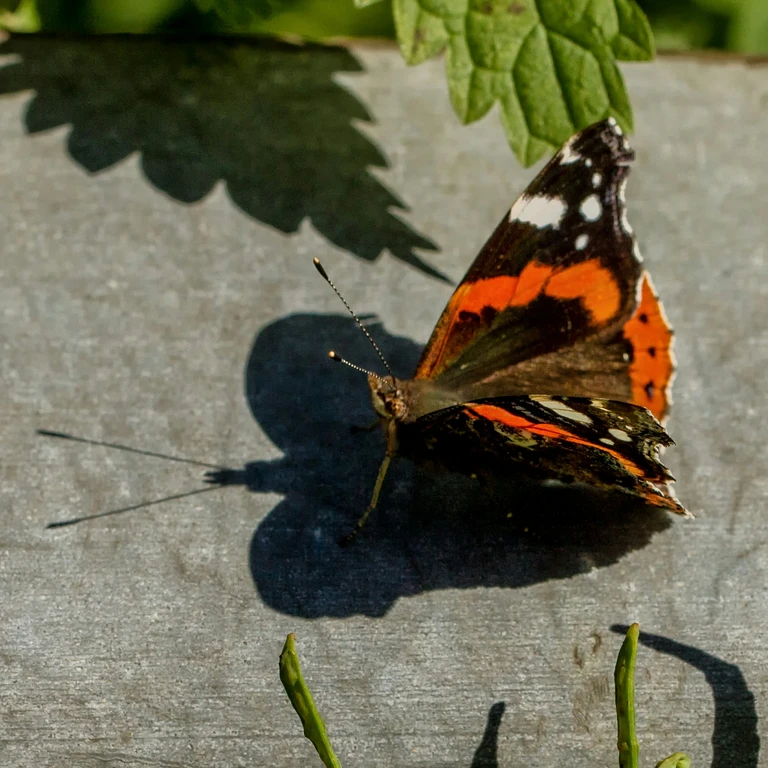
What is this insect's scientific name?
Vanessa atalanta
